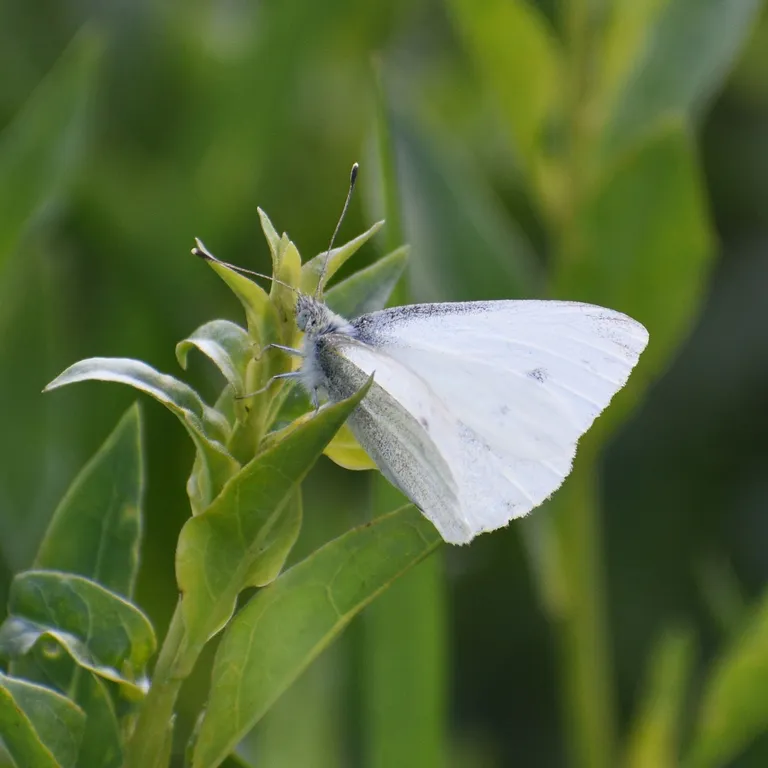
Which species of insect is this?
Pieris rapae
